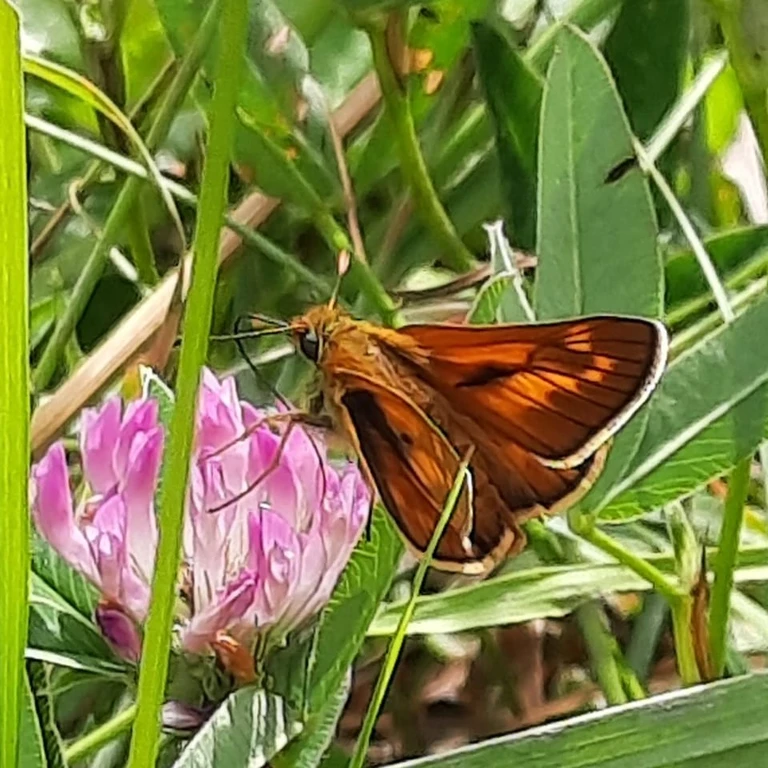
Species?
Ochlodes sylvanus (also Ochlodes venata)
